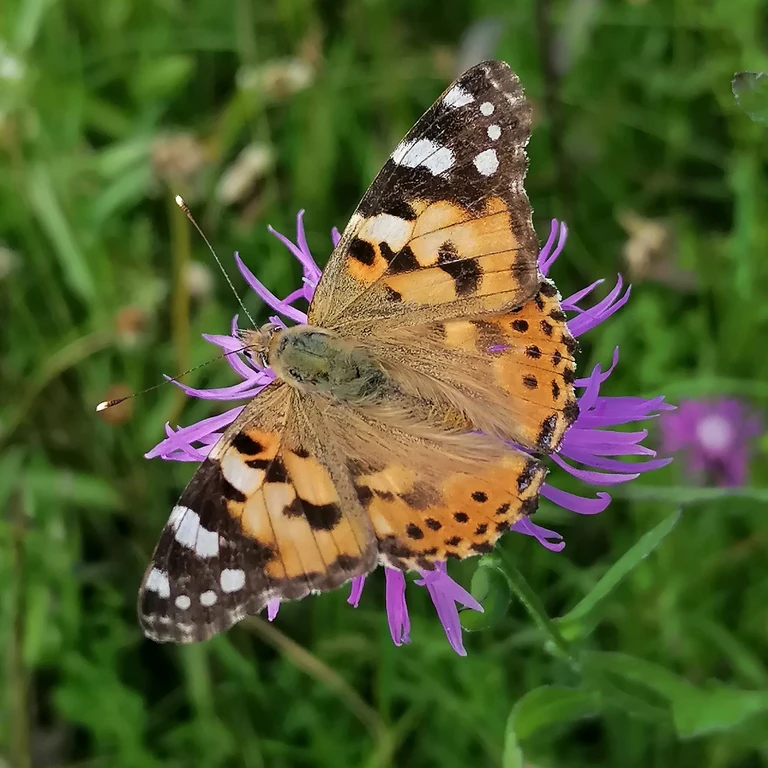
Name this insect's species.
Vanessa cardui
